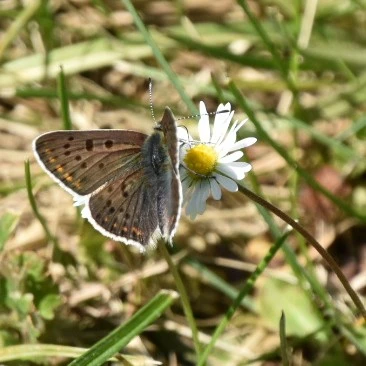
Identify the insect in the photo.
Lycaena tityrus (also Loweia tityrus)
